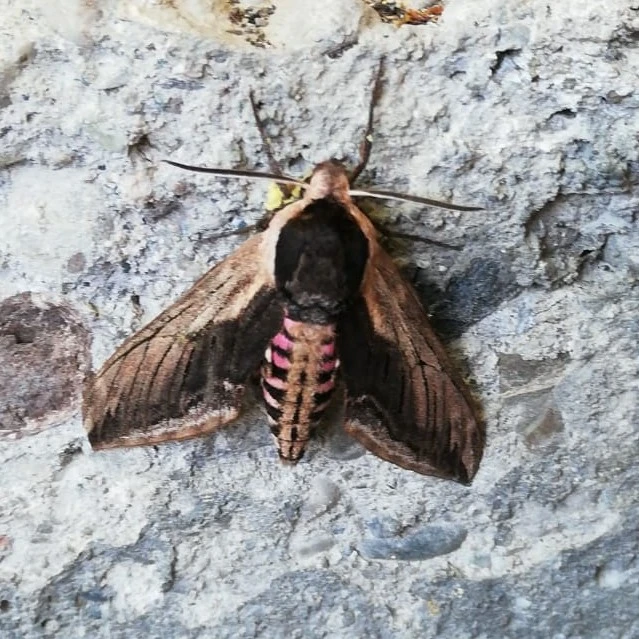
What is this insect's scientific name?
Sphinx ligustri
